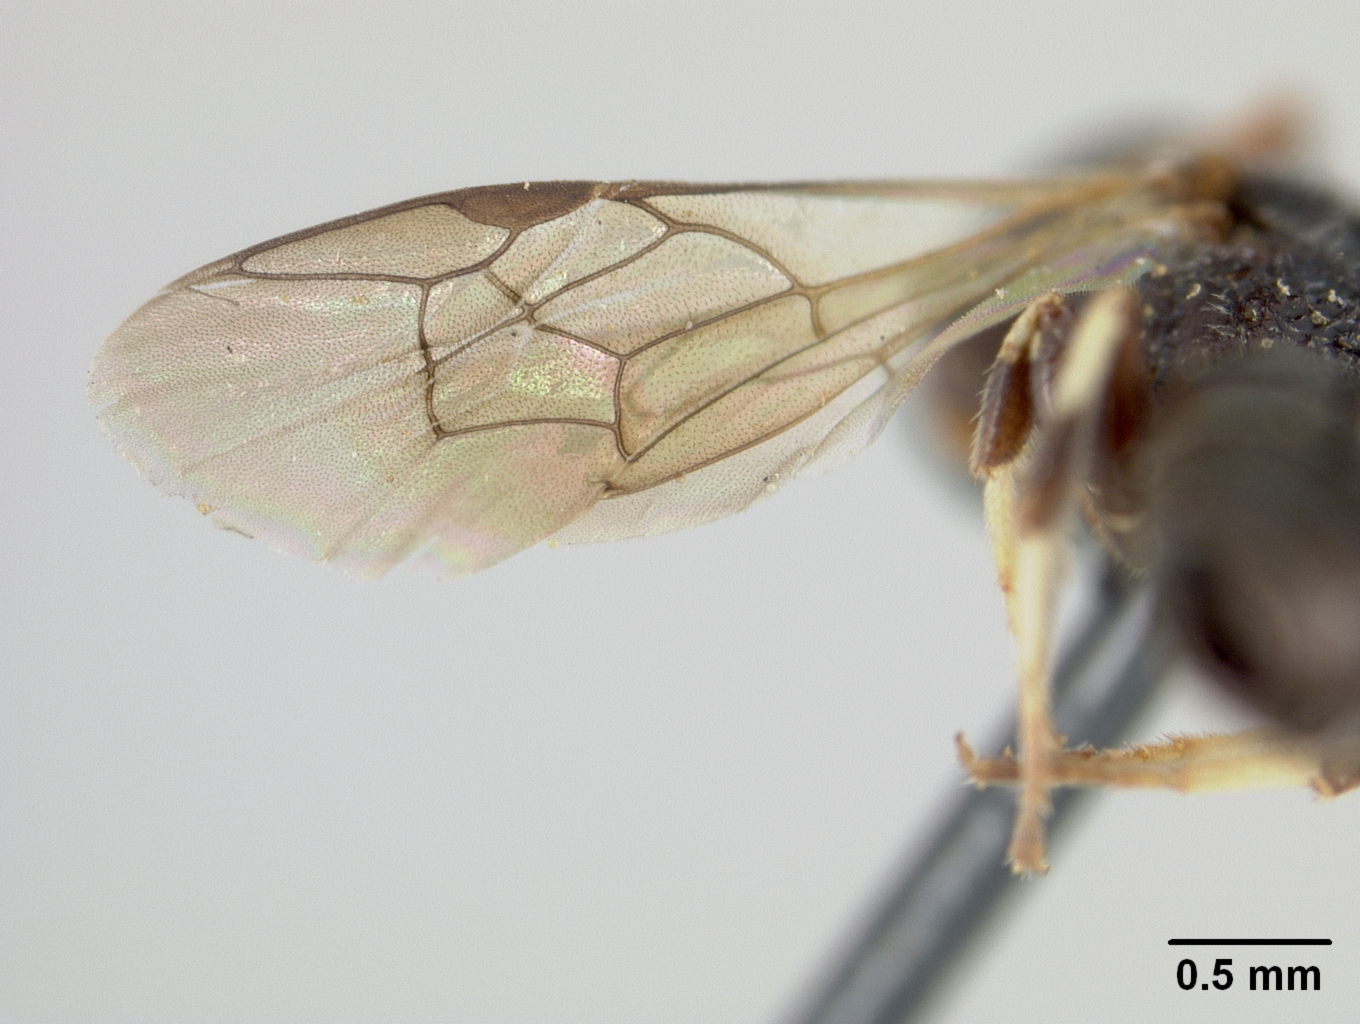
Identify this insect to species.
Prosopis stevensi
